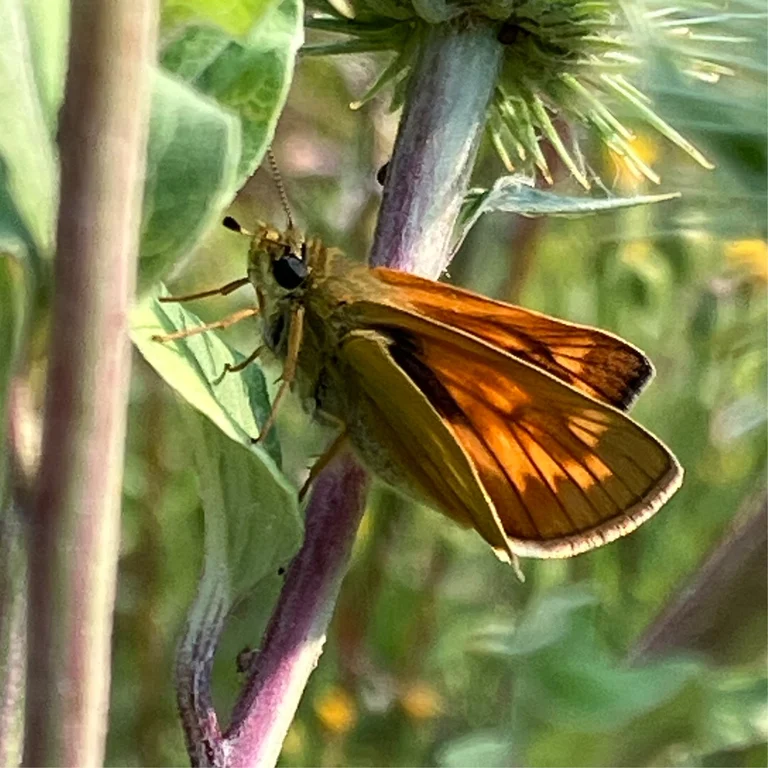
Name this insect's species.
Ochlodes sylvanus (also Ochlodes venata)
